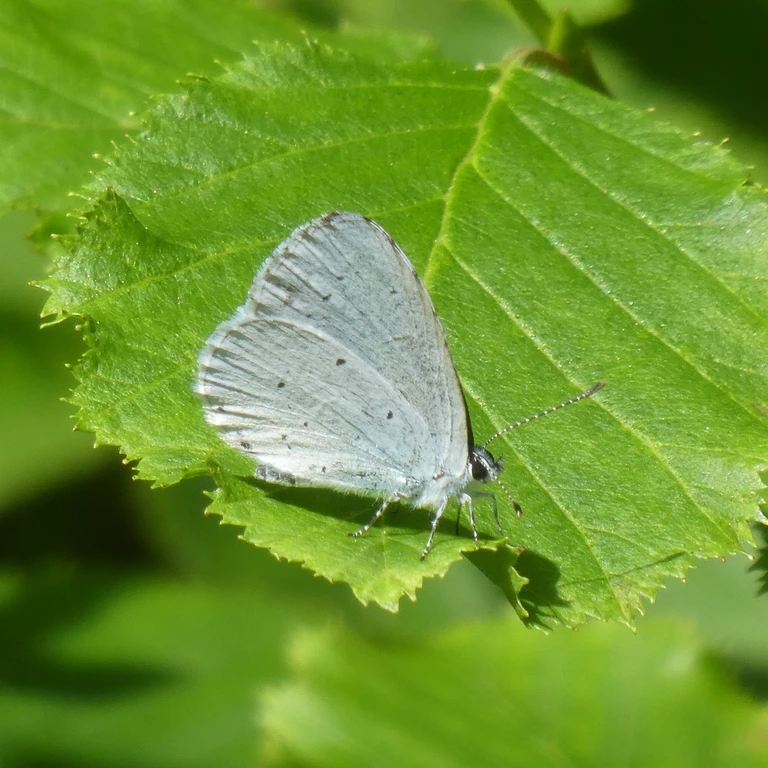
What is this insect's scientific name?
Celastrina argiolus
